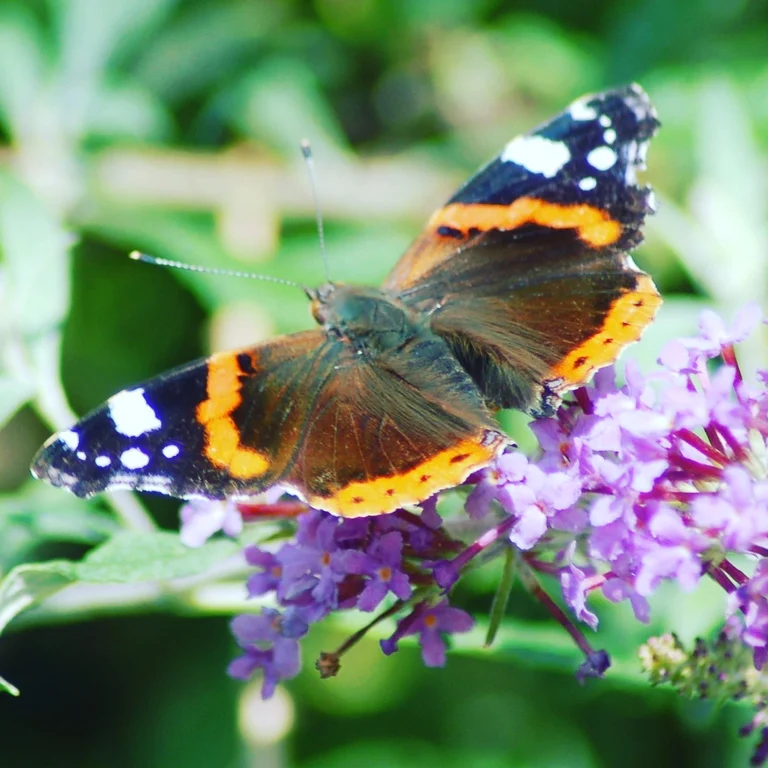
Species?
Vanessa atalanta
